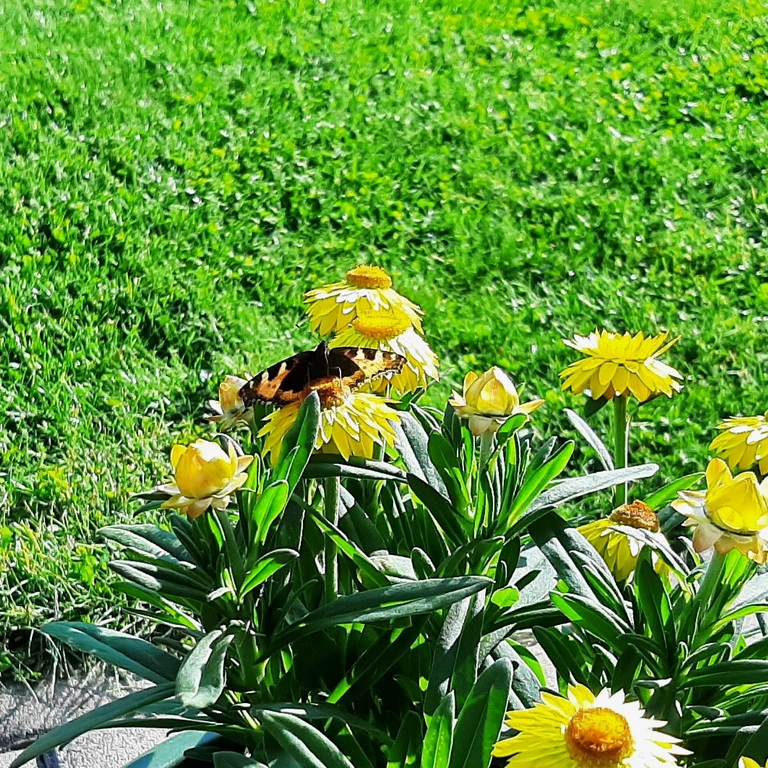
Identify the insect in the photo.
Aglais urticae
